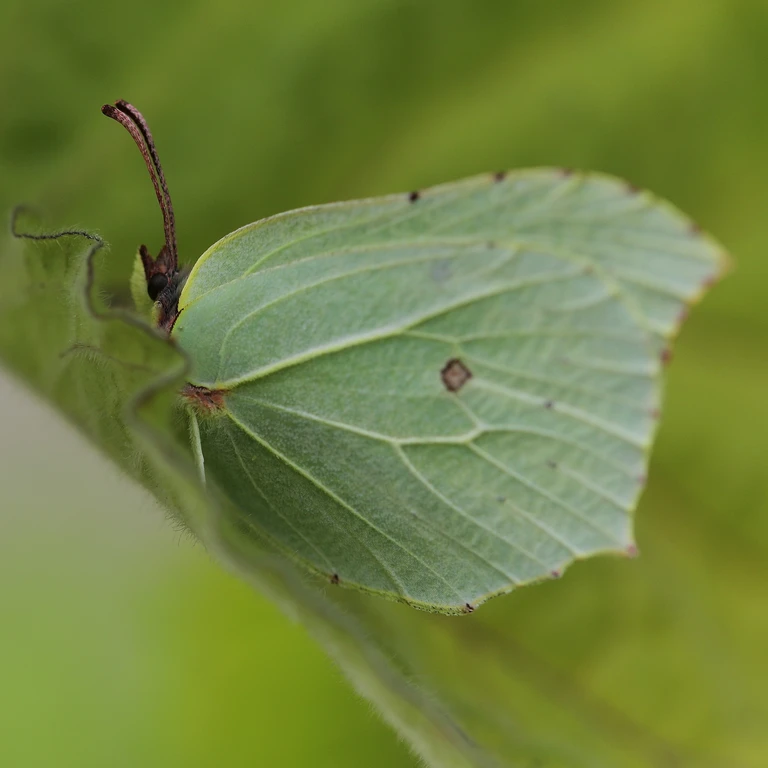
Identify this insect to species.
Gonepteryx rhamni
